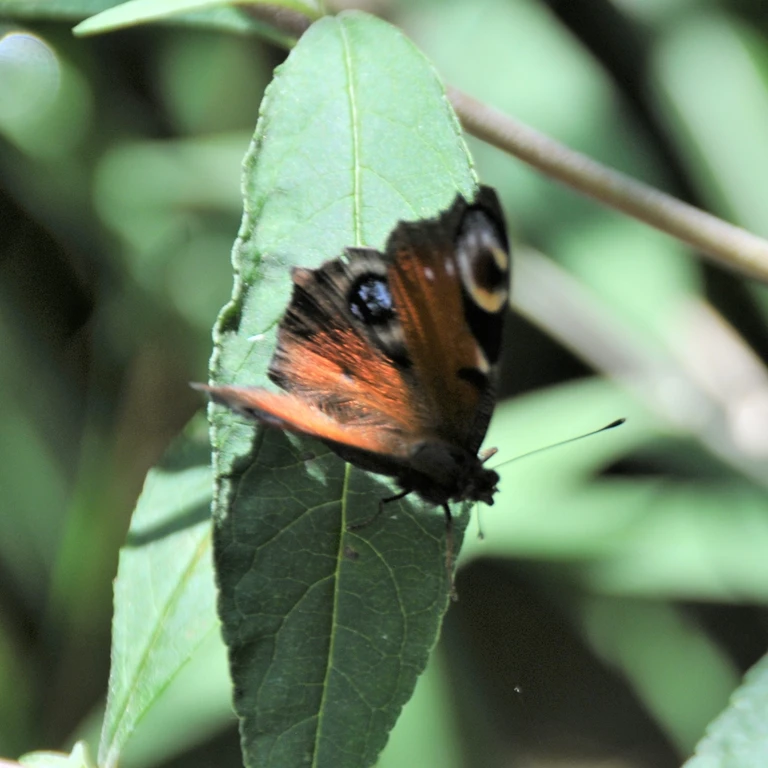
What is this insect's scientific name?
Aglais io
